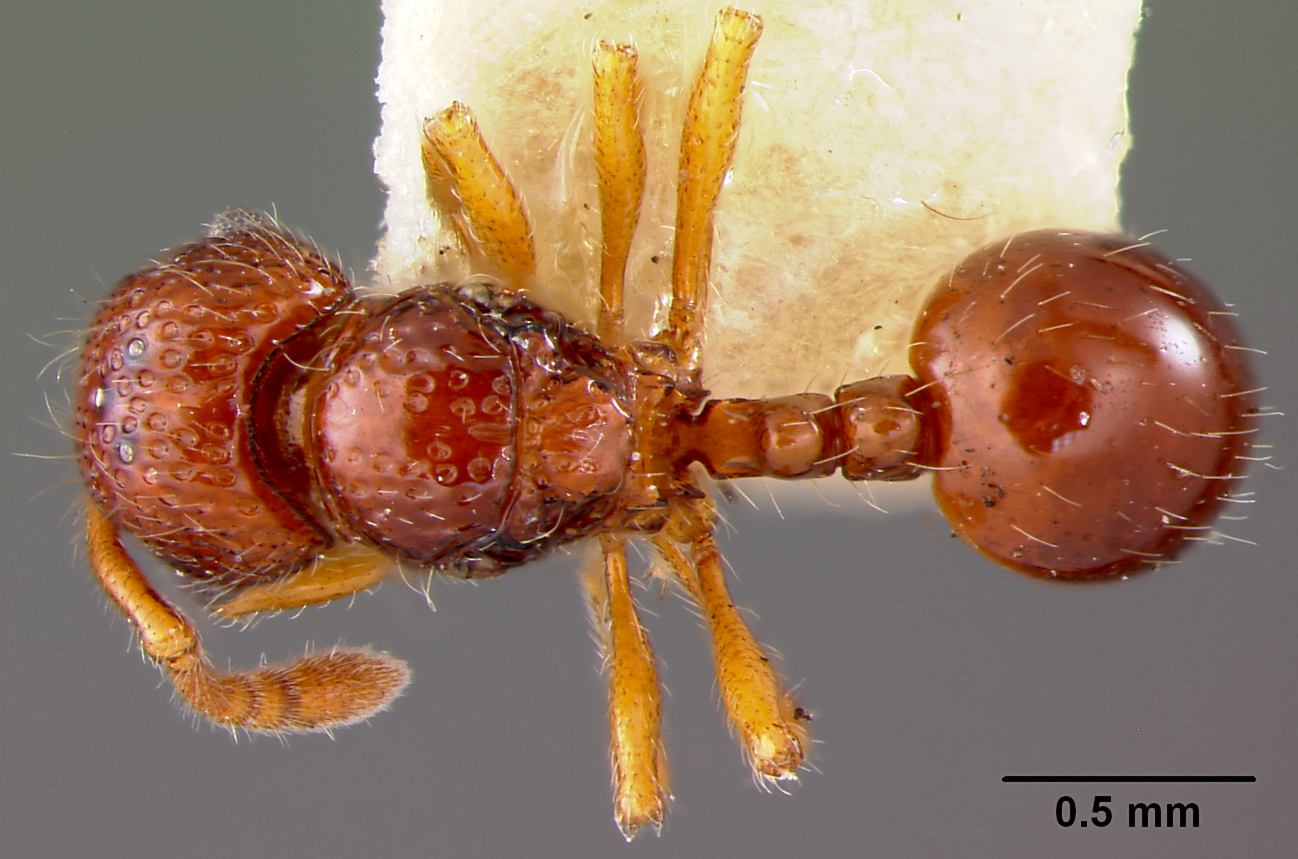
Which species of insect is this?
Pristomyrmex obesus
